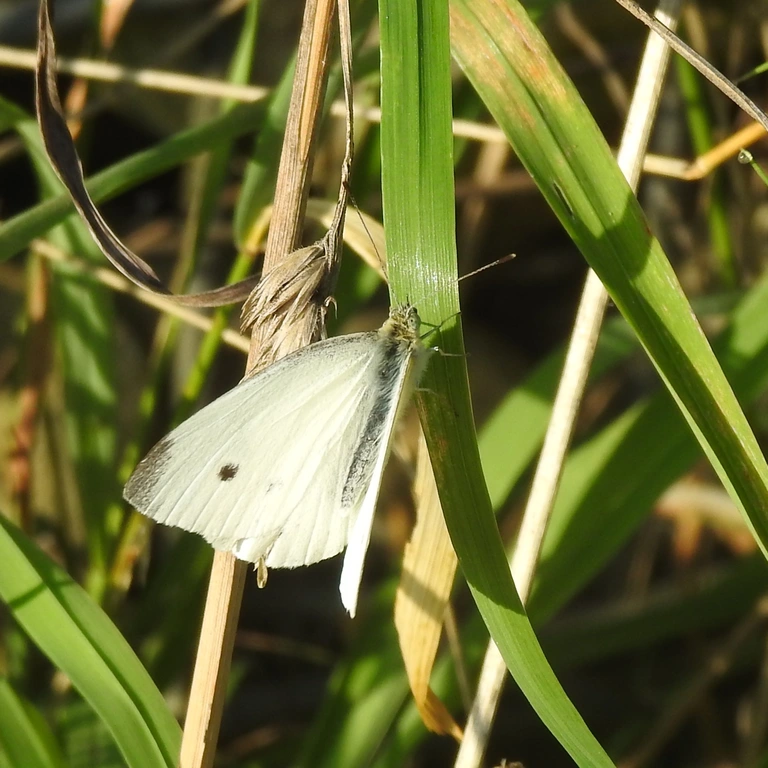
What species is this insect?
Pieris rapae
